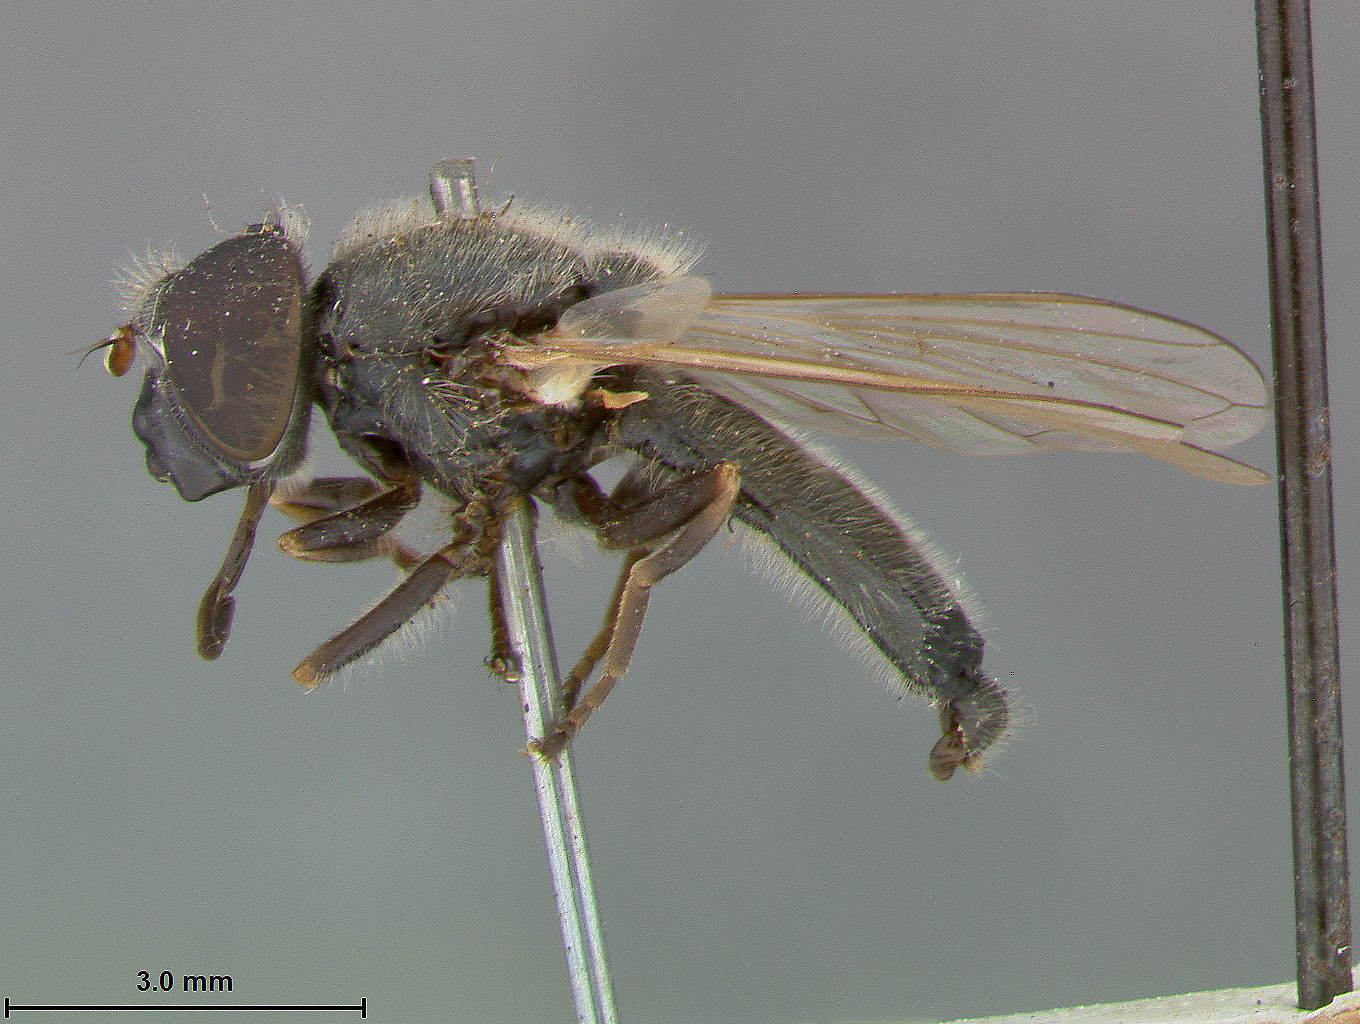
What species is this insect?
Cartosyrphus brevichaetus
